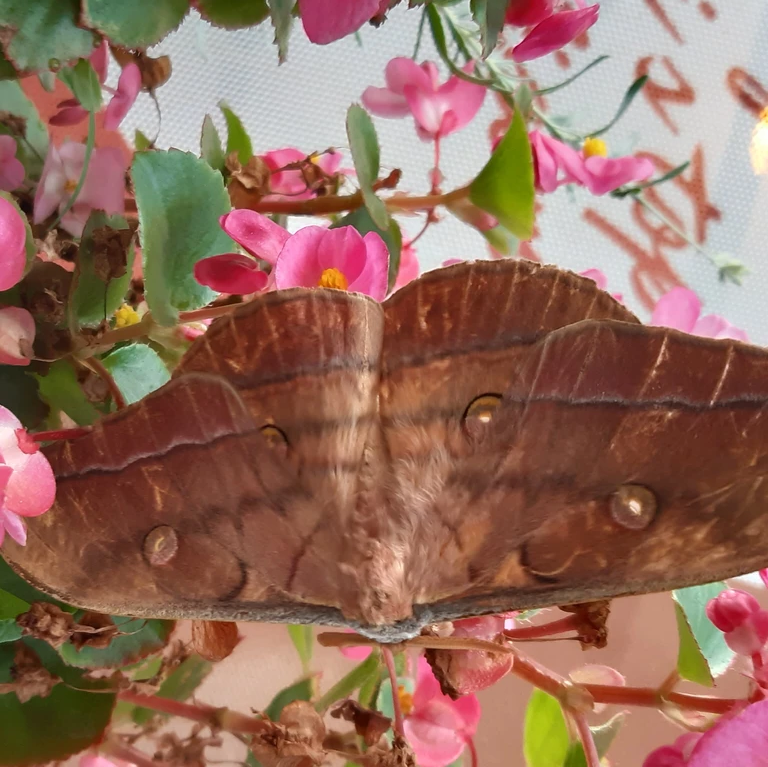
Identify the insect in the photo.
Antheraea yamamai
